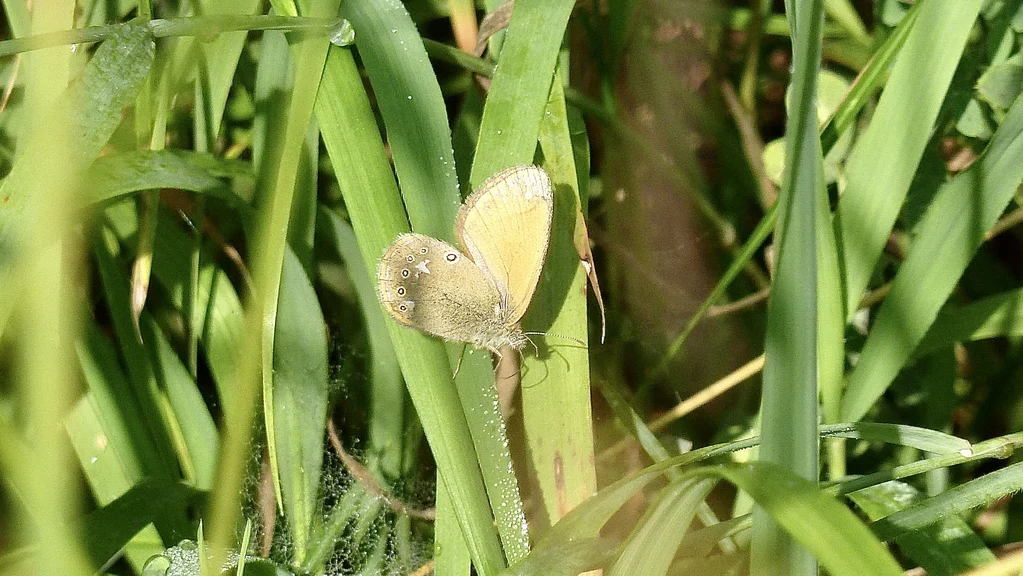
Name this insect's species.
Coenonympha glycerion (also Coenonympha iphis)
